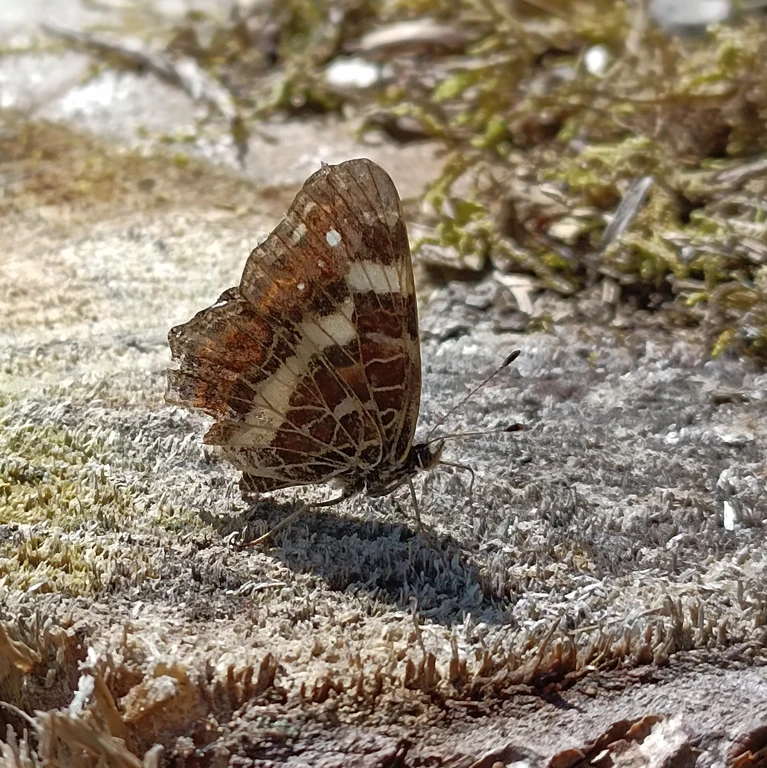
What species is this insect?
Araschnia levana
